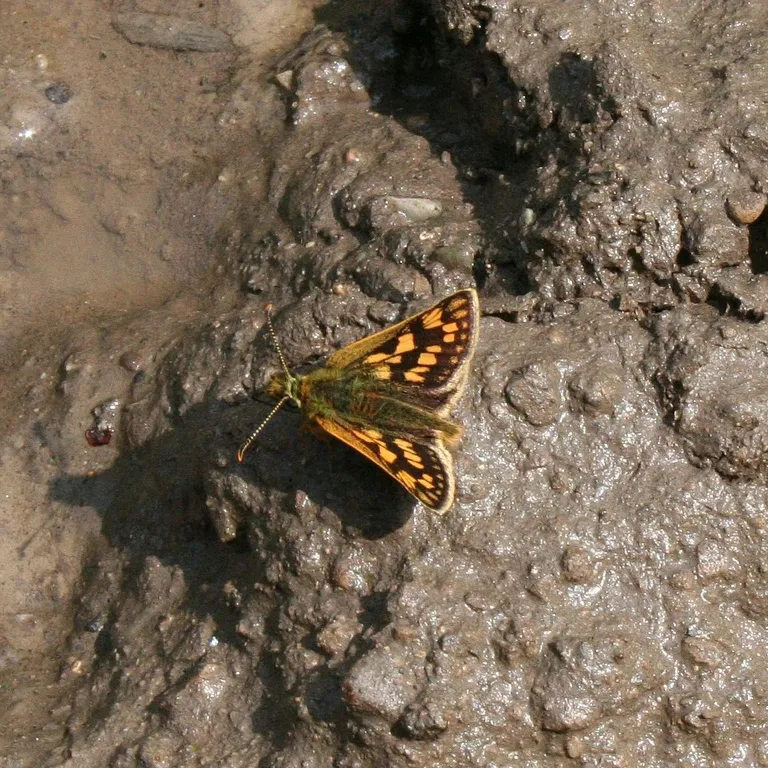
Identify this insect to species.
Carterocephalus palaemon
